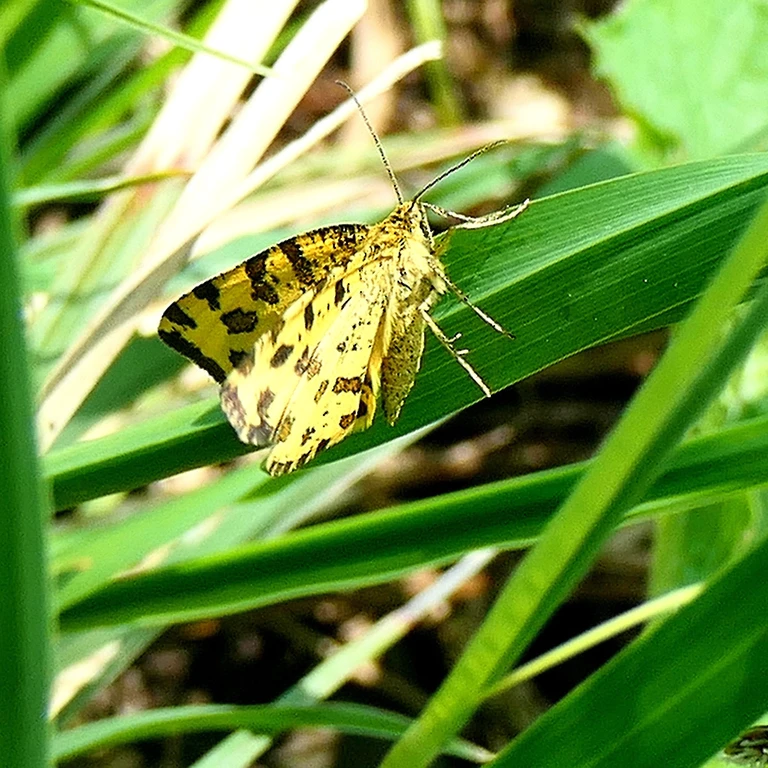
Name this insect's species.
Pseudopanthera macularia
